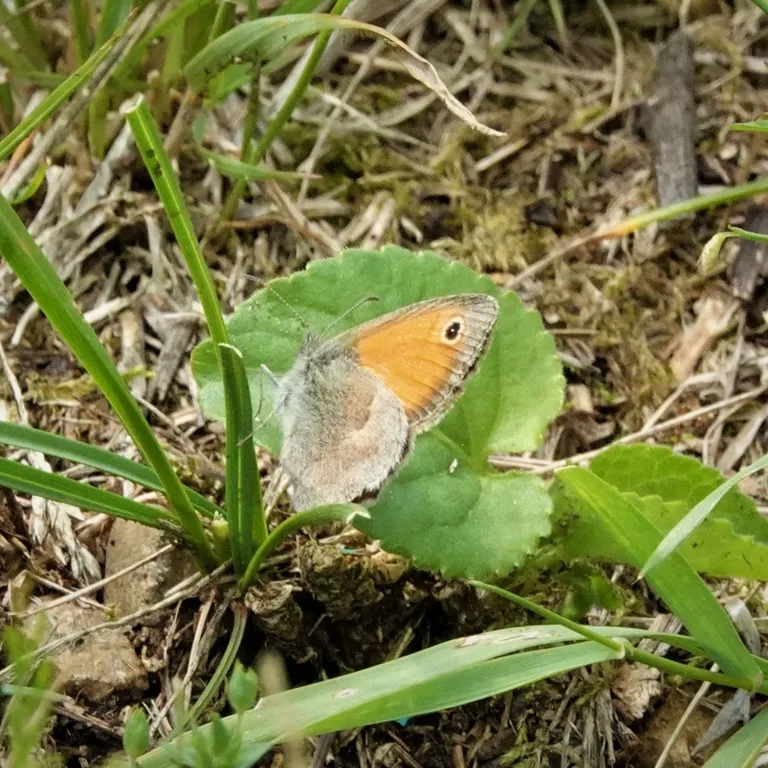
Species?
Coenonympha pamphilus
